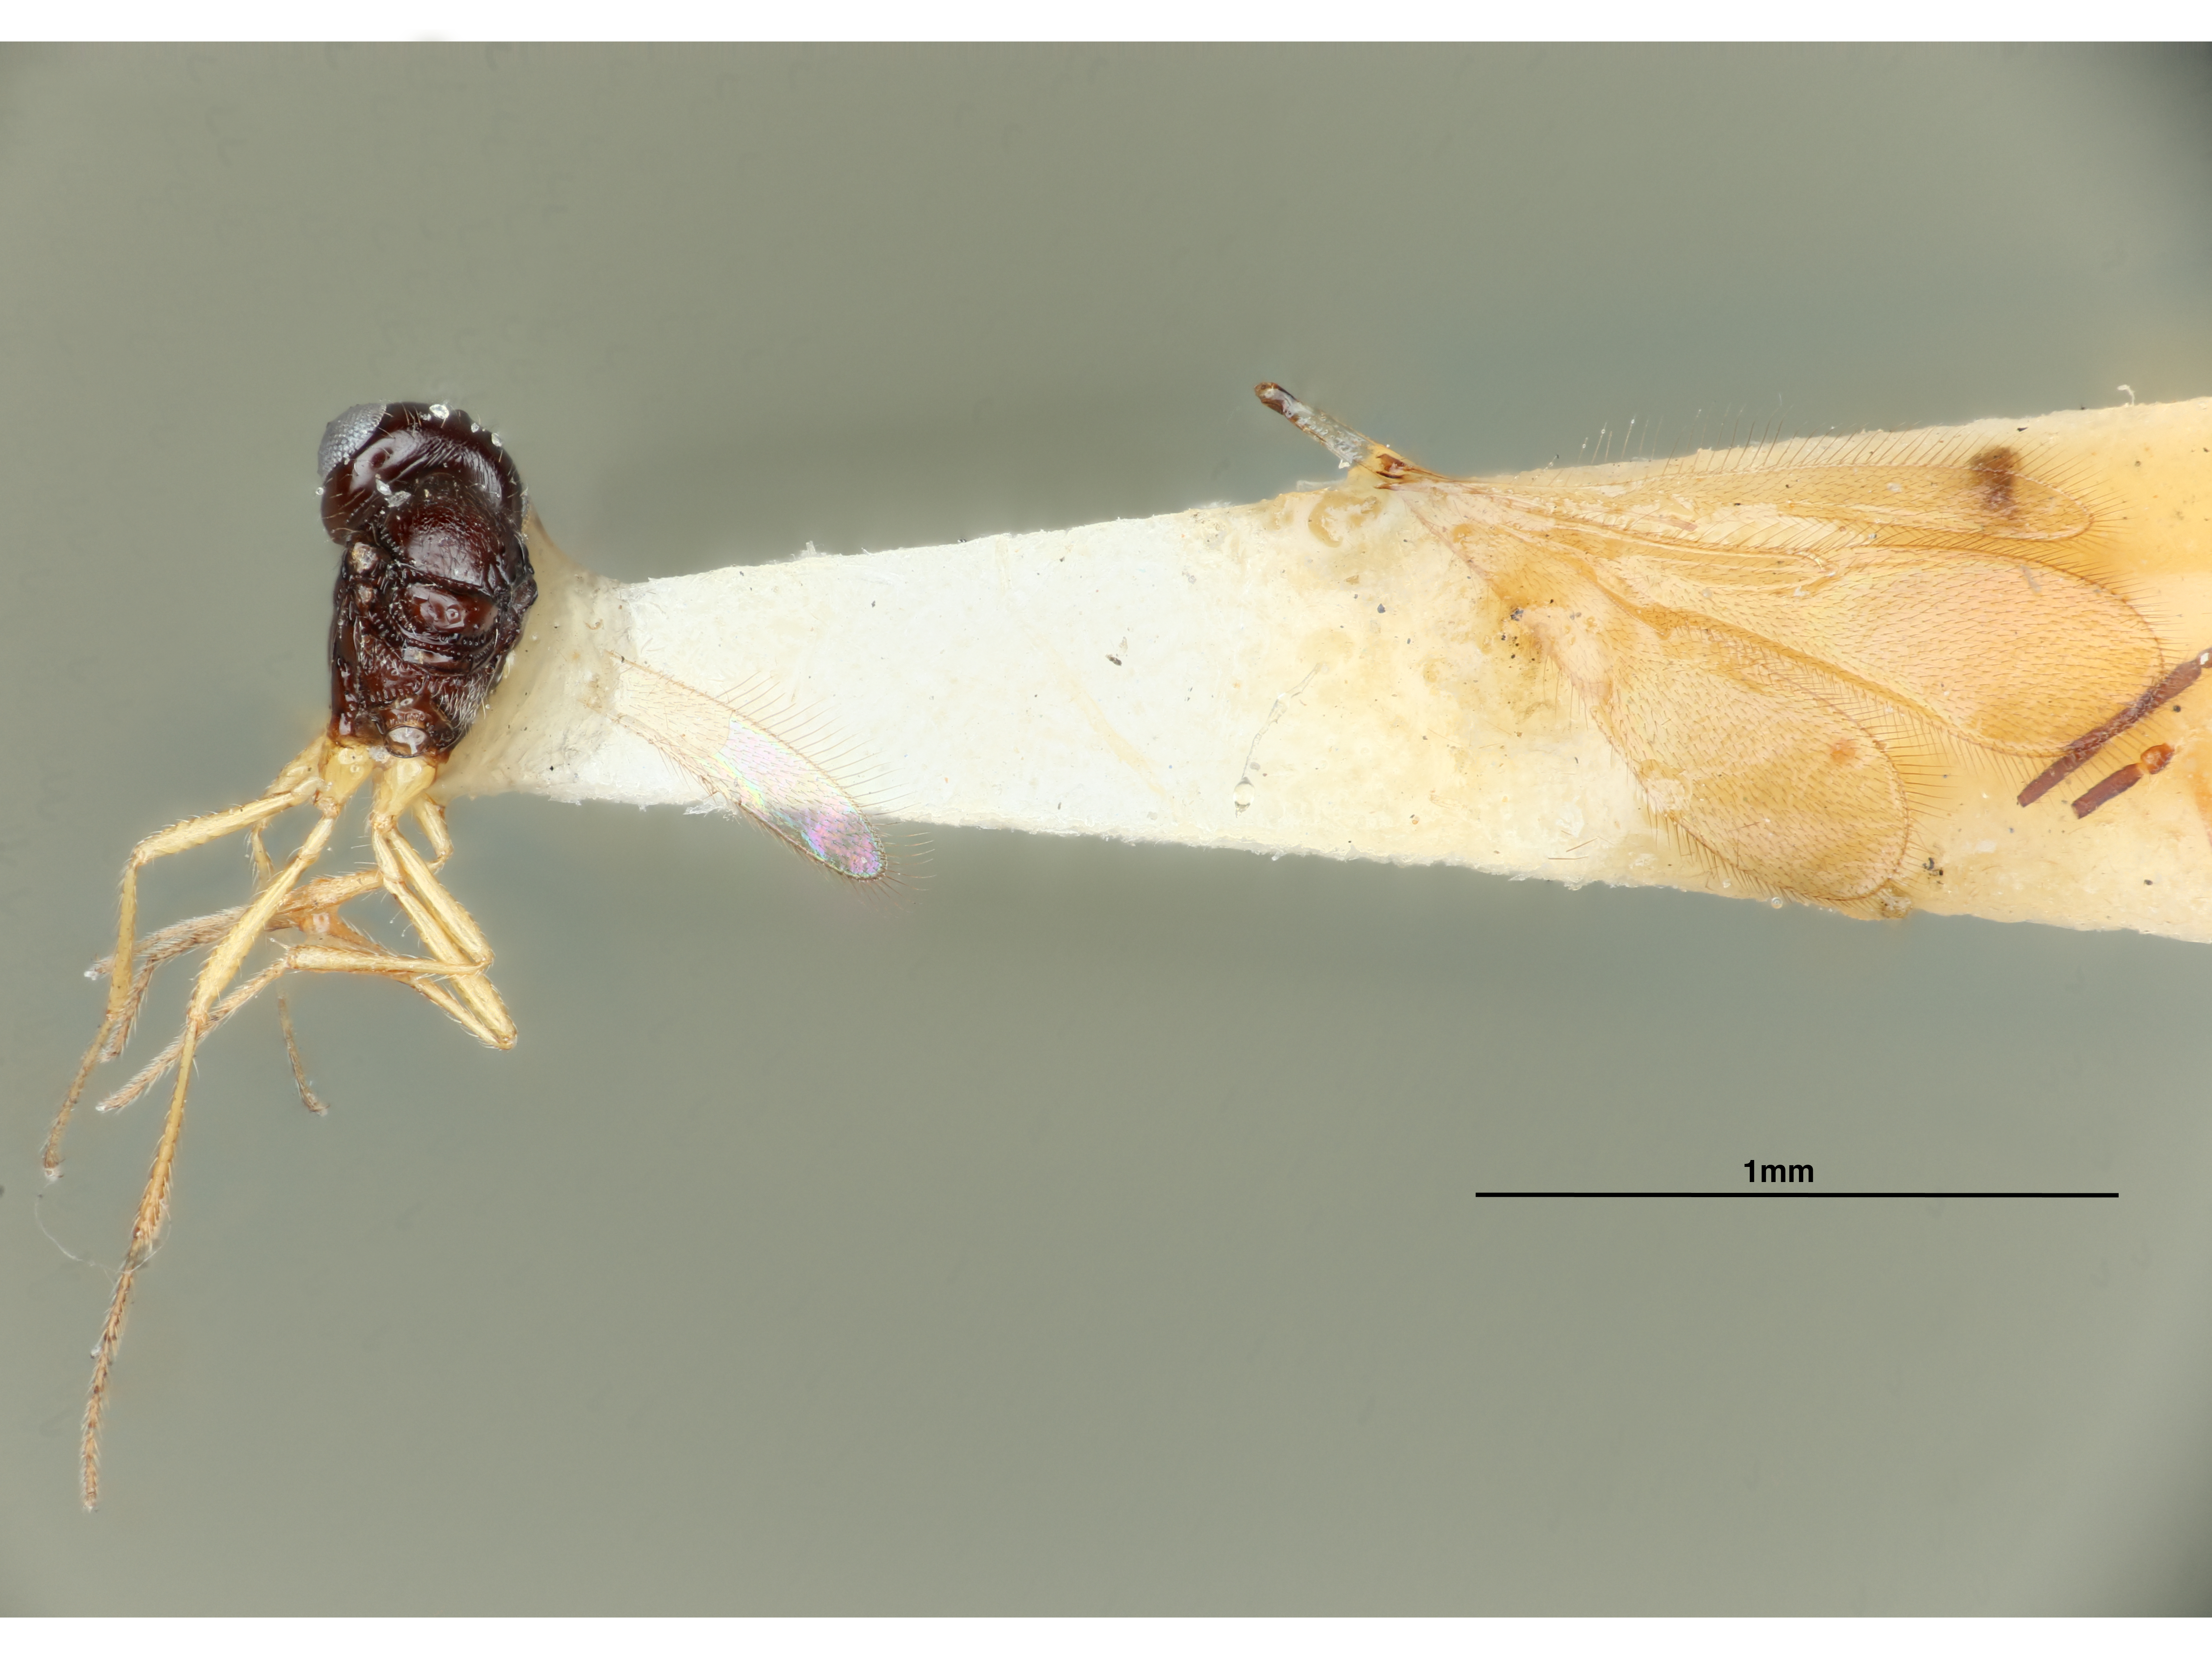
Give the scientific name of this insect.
Prosacantha roberti
